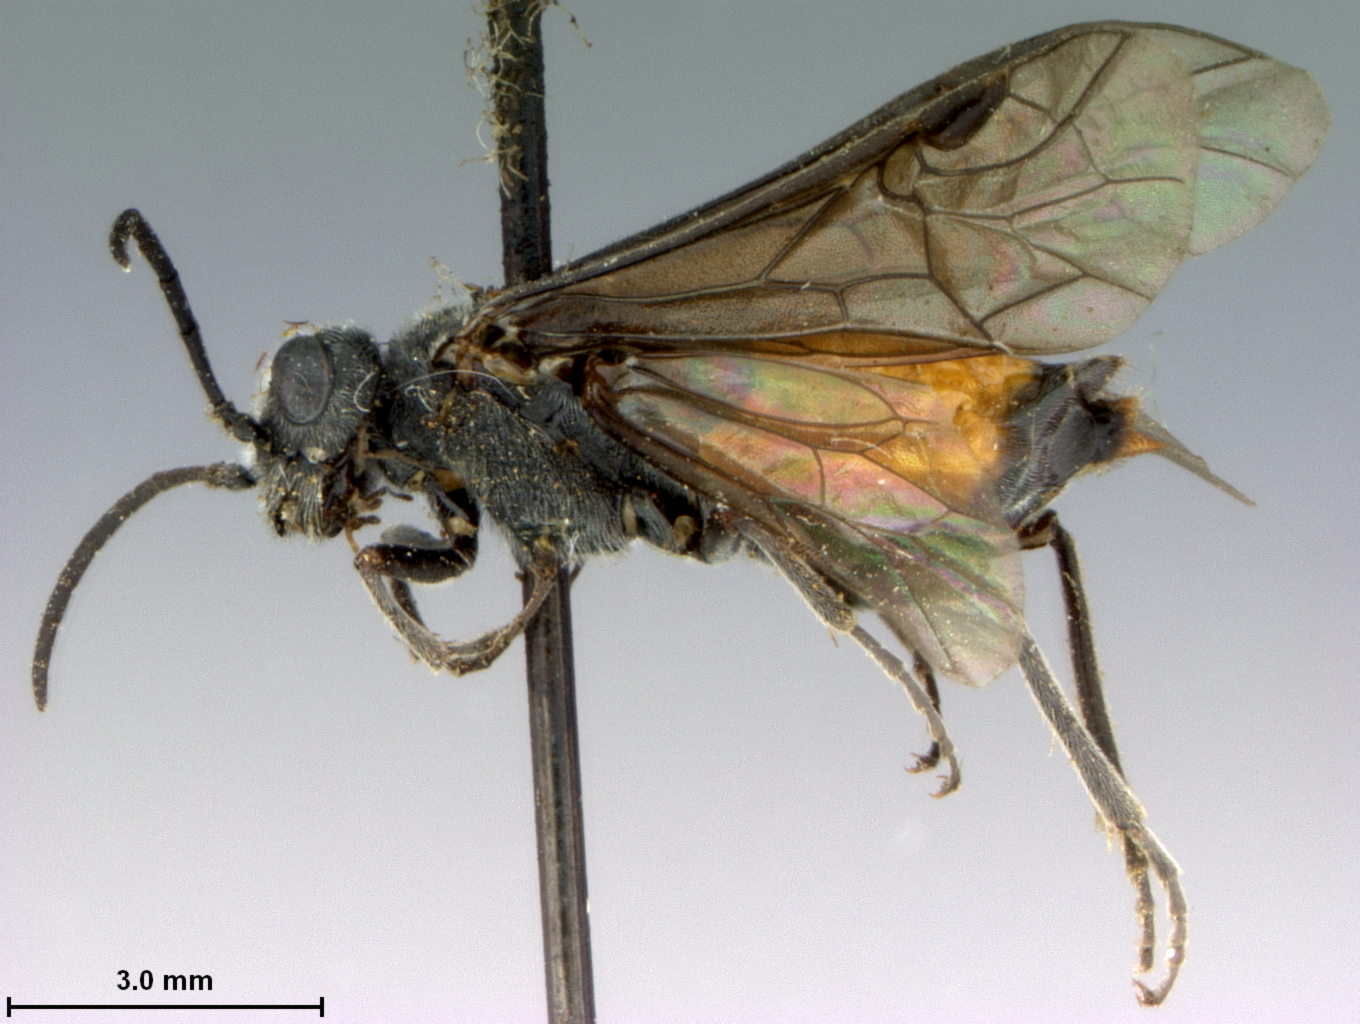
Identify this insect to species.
Dolerus similis
